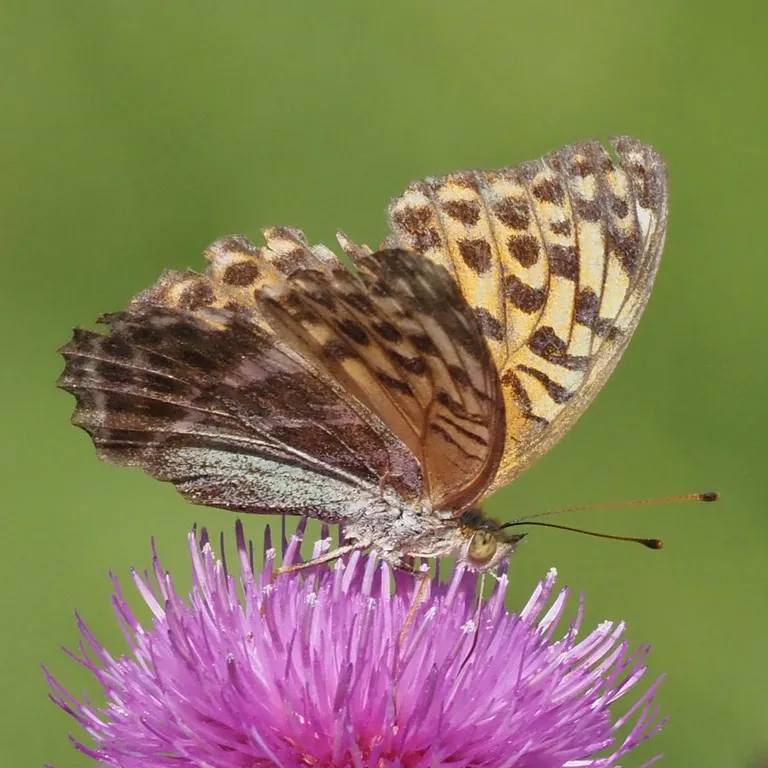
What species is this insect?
Argynnis paphia
